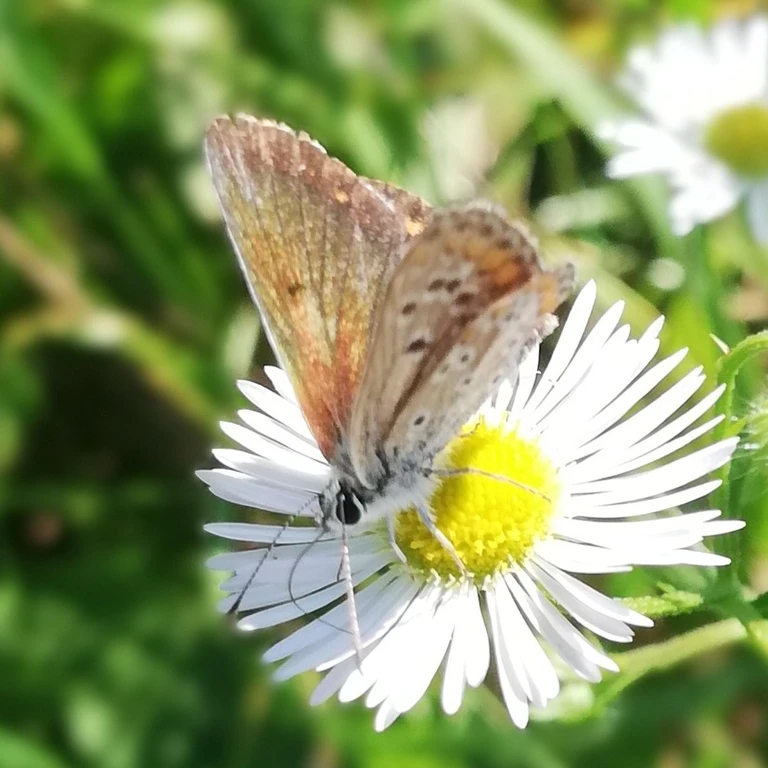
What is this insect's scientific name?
Aricia agestis/artaxerxes
